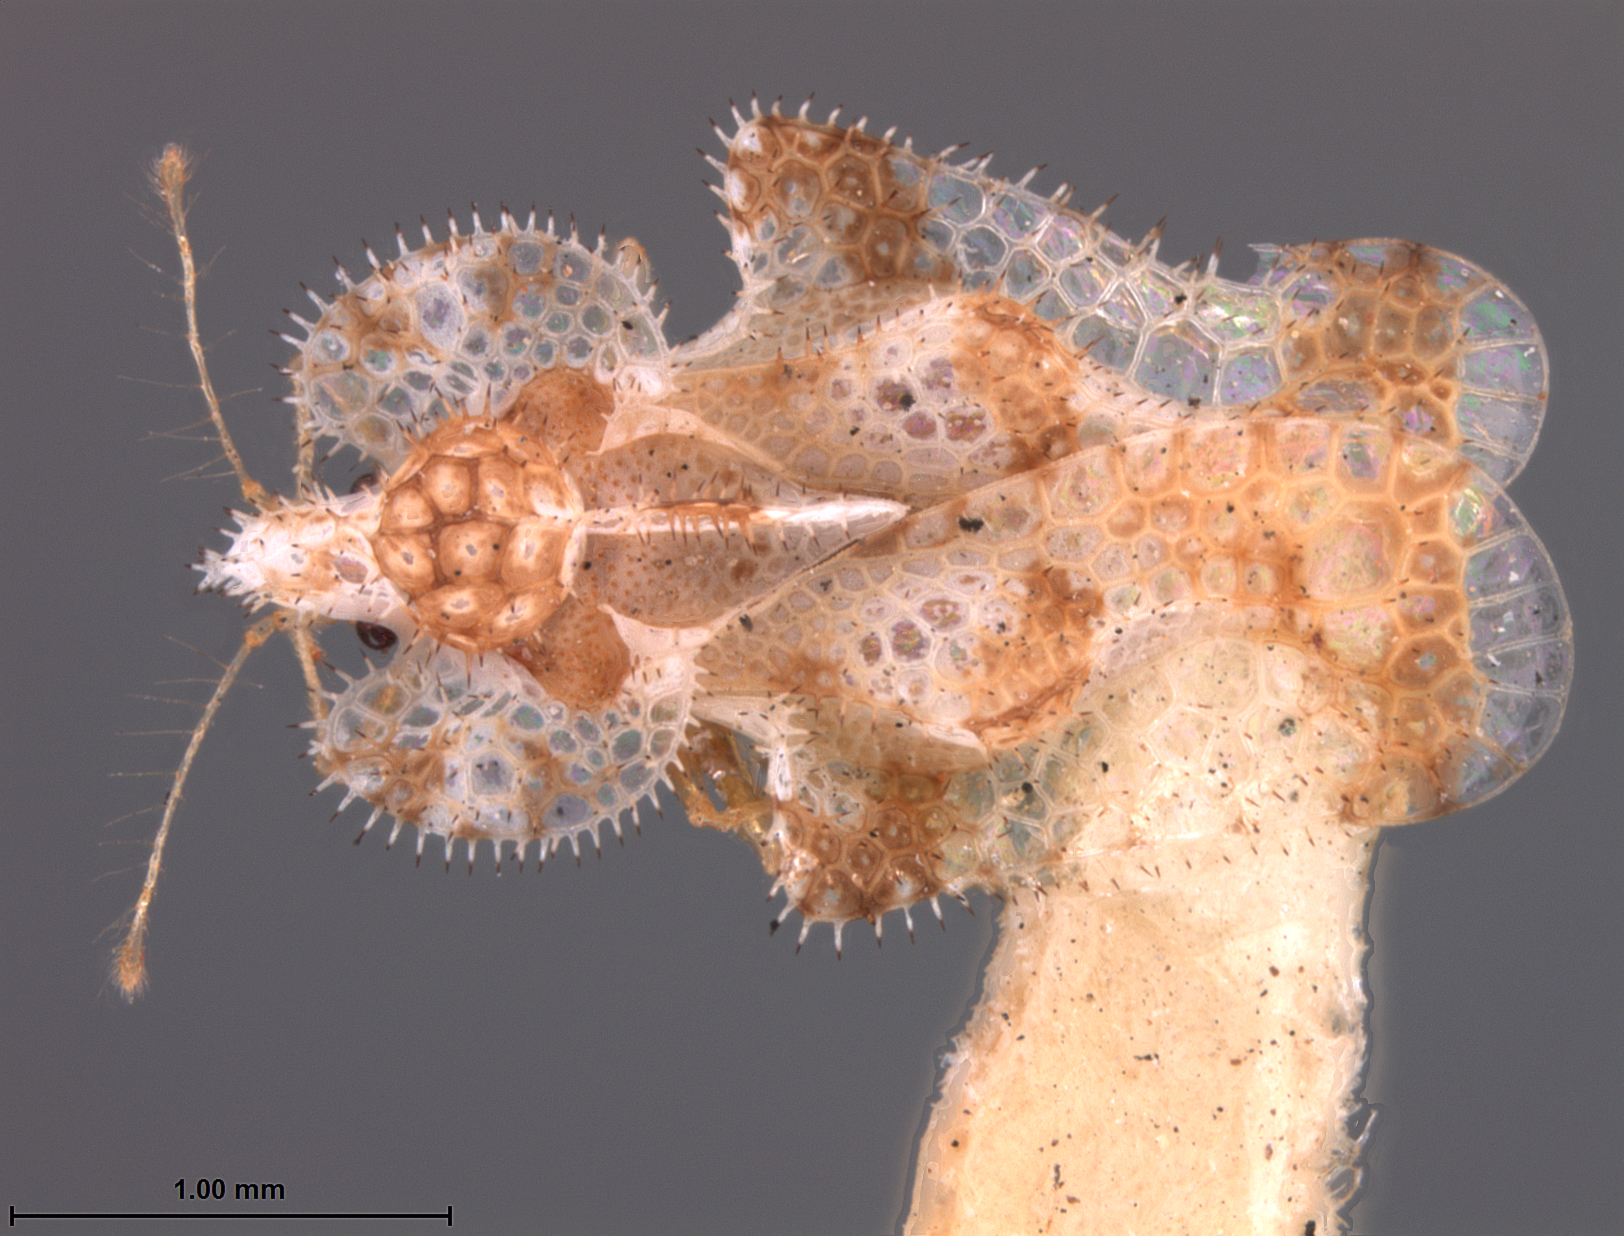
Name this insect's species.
Corythucha sagillata
